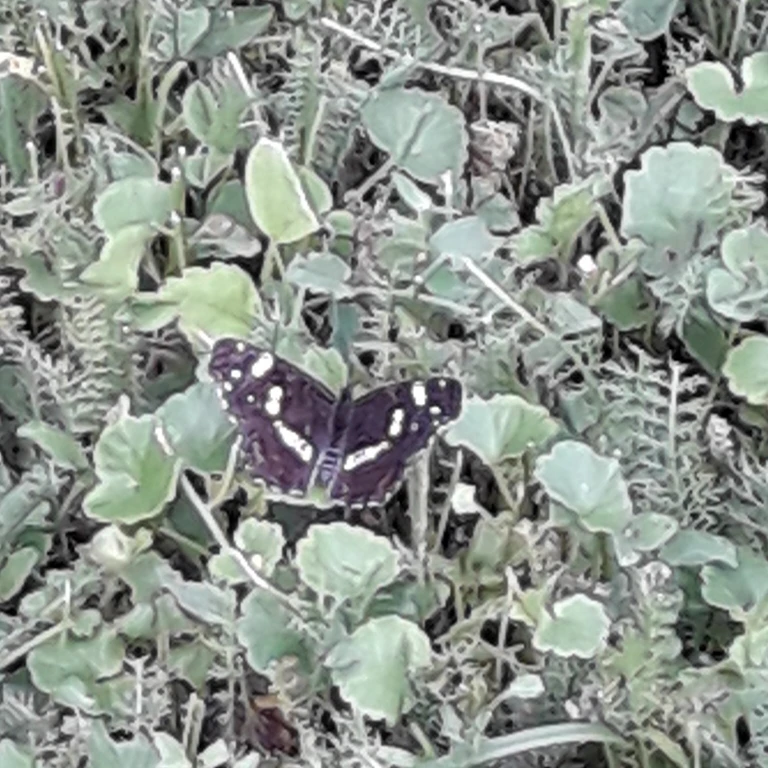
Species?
Araschnia levana
